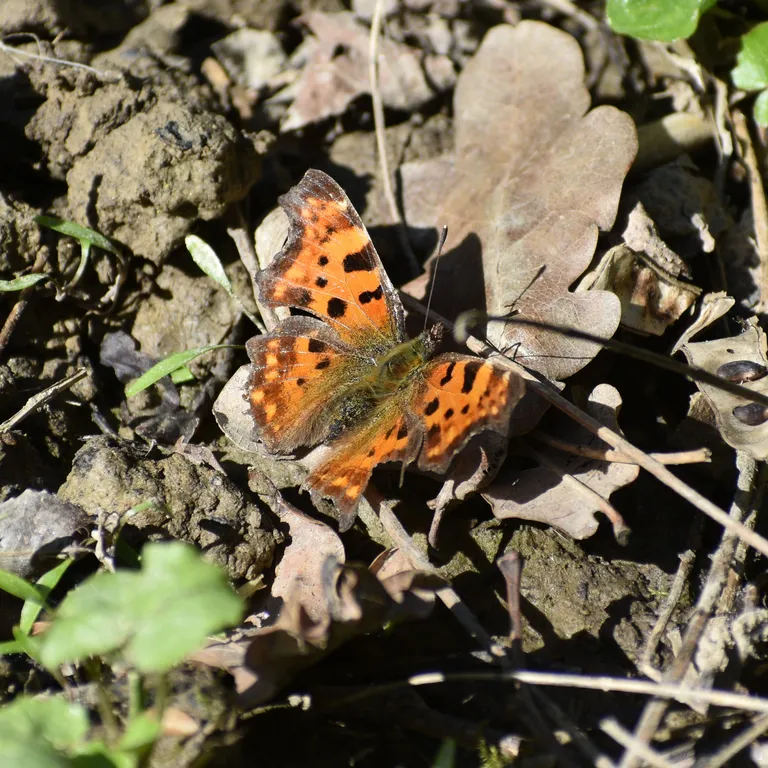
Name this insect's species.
Polygonia c-album
